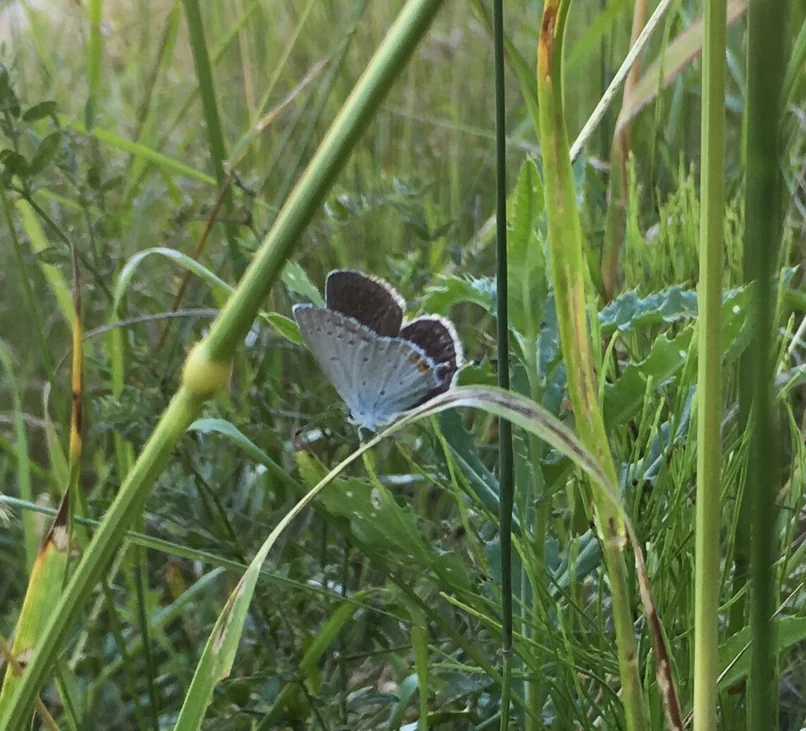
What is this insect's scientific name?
Cupido argiades (also Elkalyce argiades)
